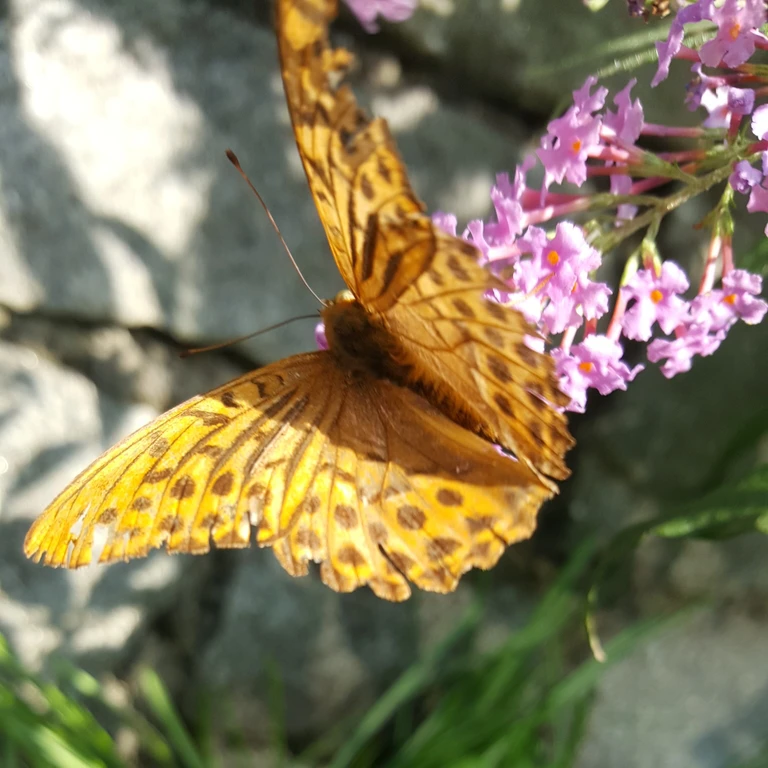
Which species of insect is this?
Argynnis paphia
